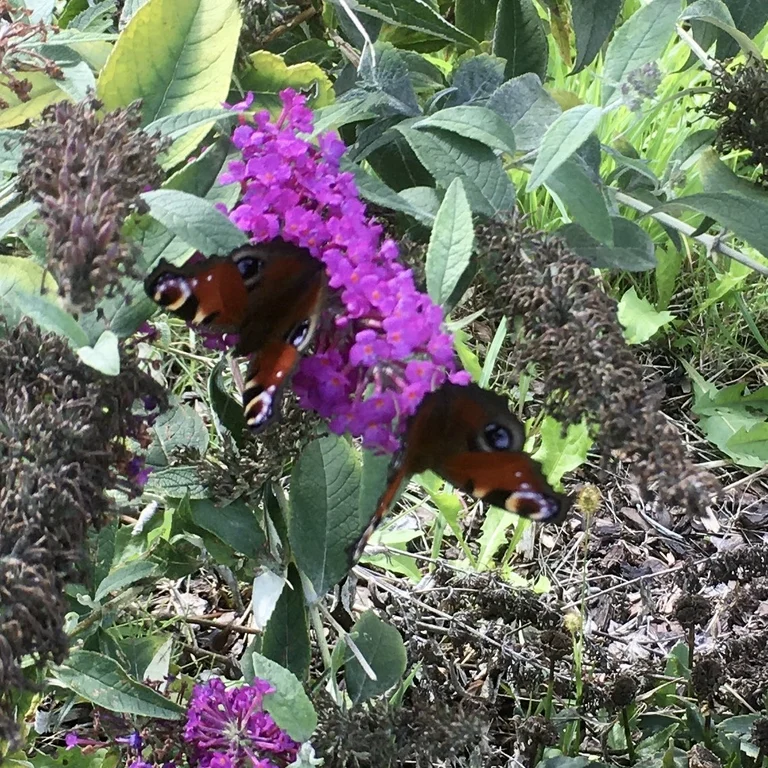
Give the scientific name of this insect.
Aglais io
